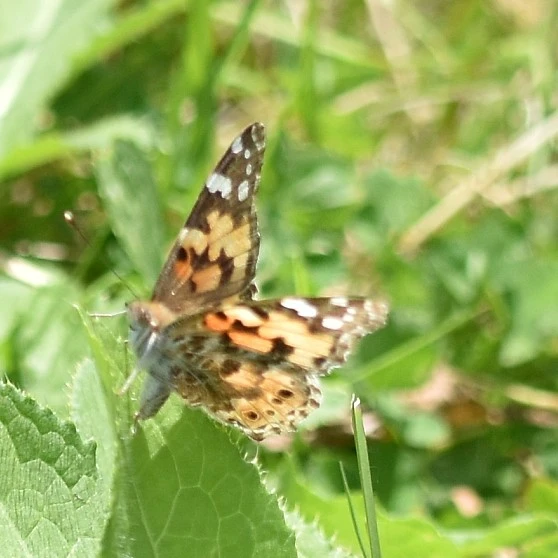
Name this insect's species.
Vanessa cardui
